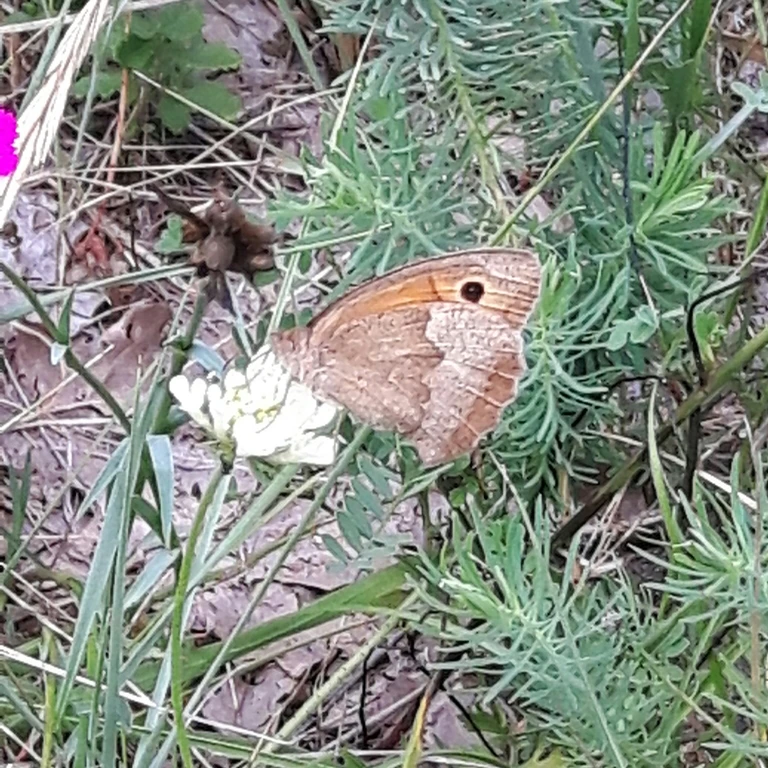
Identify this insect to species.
Maniola jurtina
